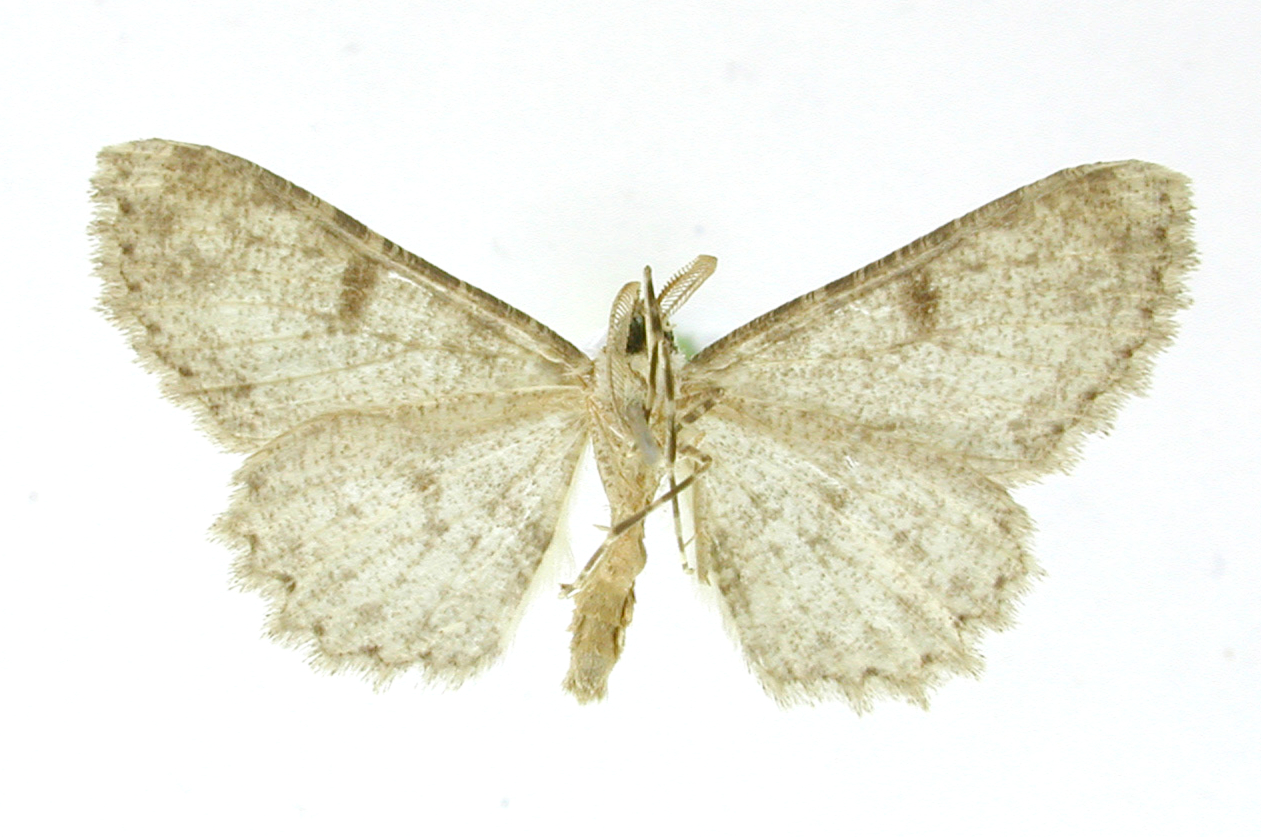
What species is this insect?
Stenalcidia illineata
